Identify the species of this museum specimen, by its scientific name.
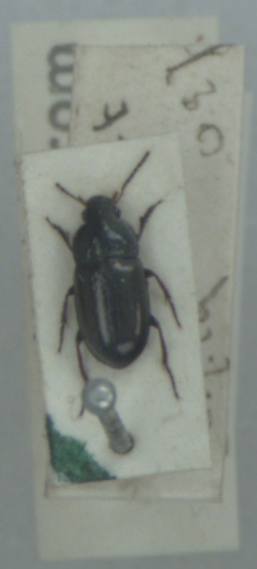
Amara tibialis
